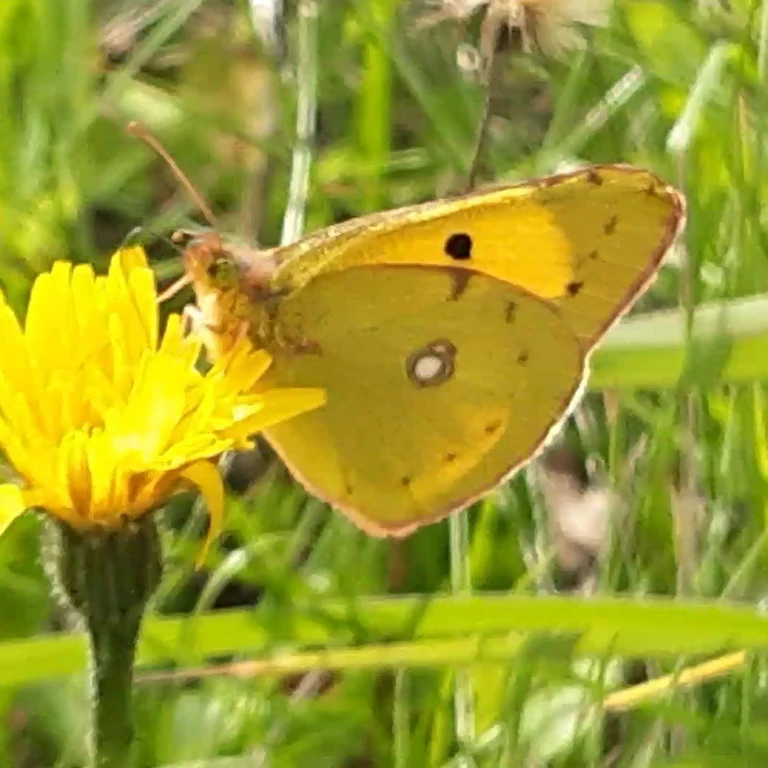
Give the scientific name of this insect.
Colias croceus
